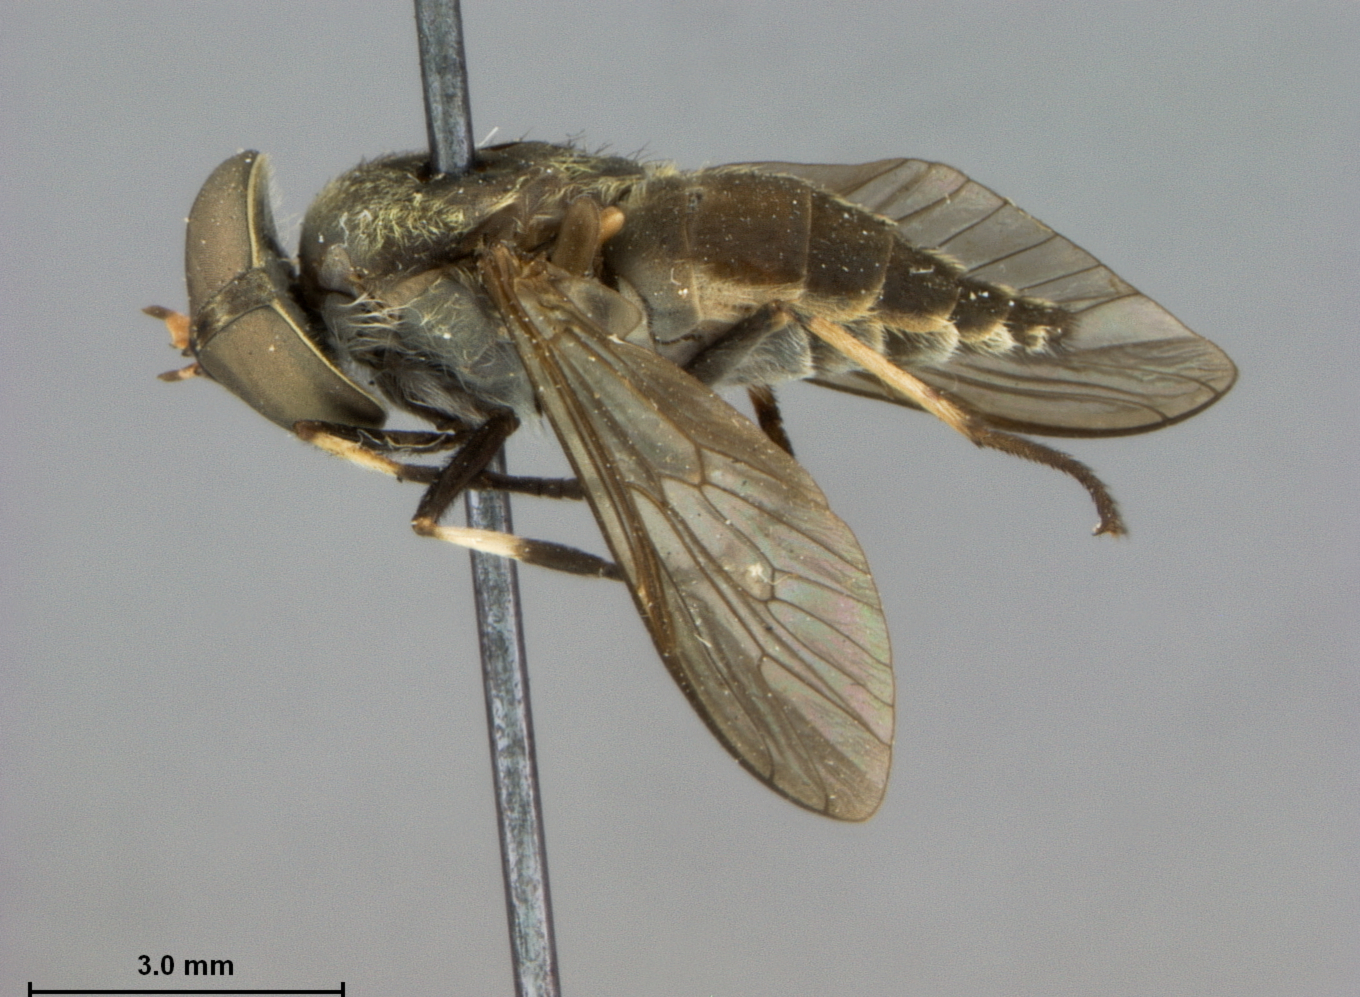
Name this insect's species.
Tabanus unistriatus
